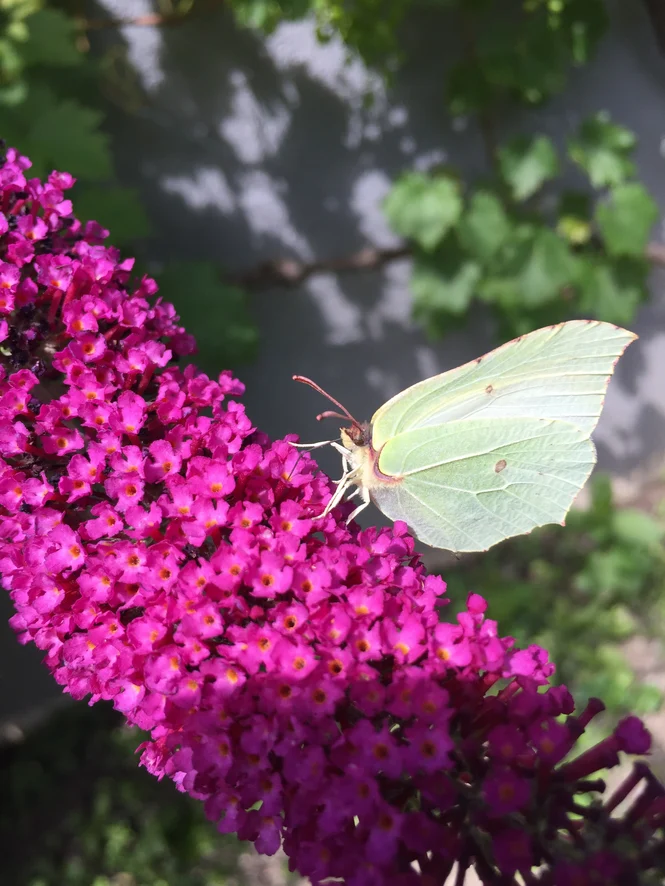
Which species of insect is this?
Gonepteryx rhamni
